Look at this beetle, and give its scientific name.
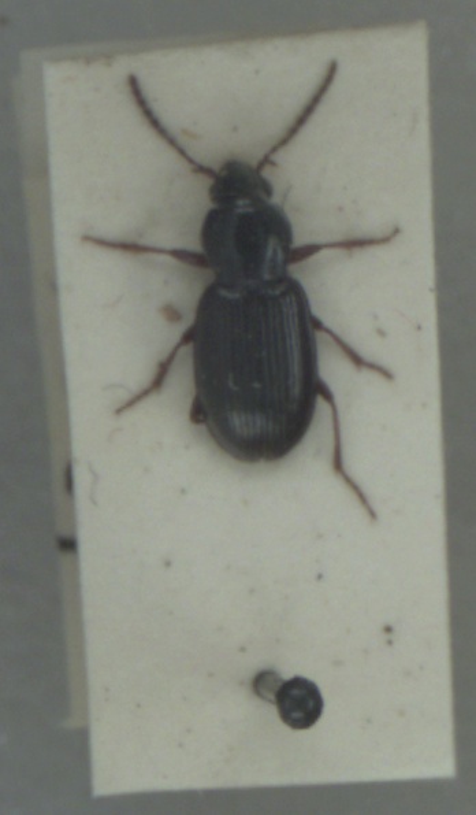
Pterostichus strenuus
